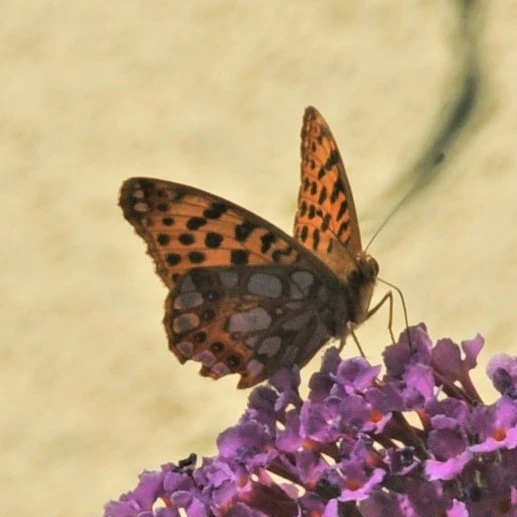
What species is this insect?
Issoria lathonia
